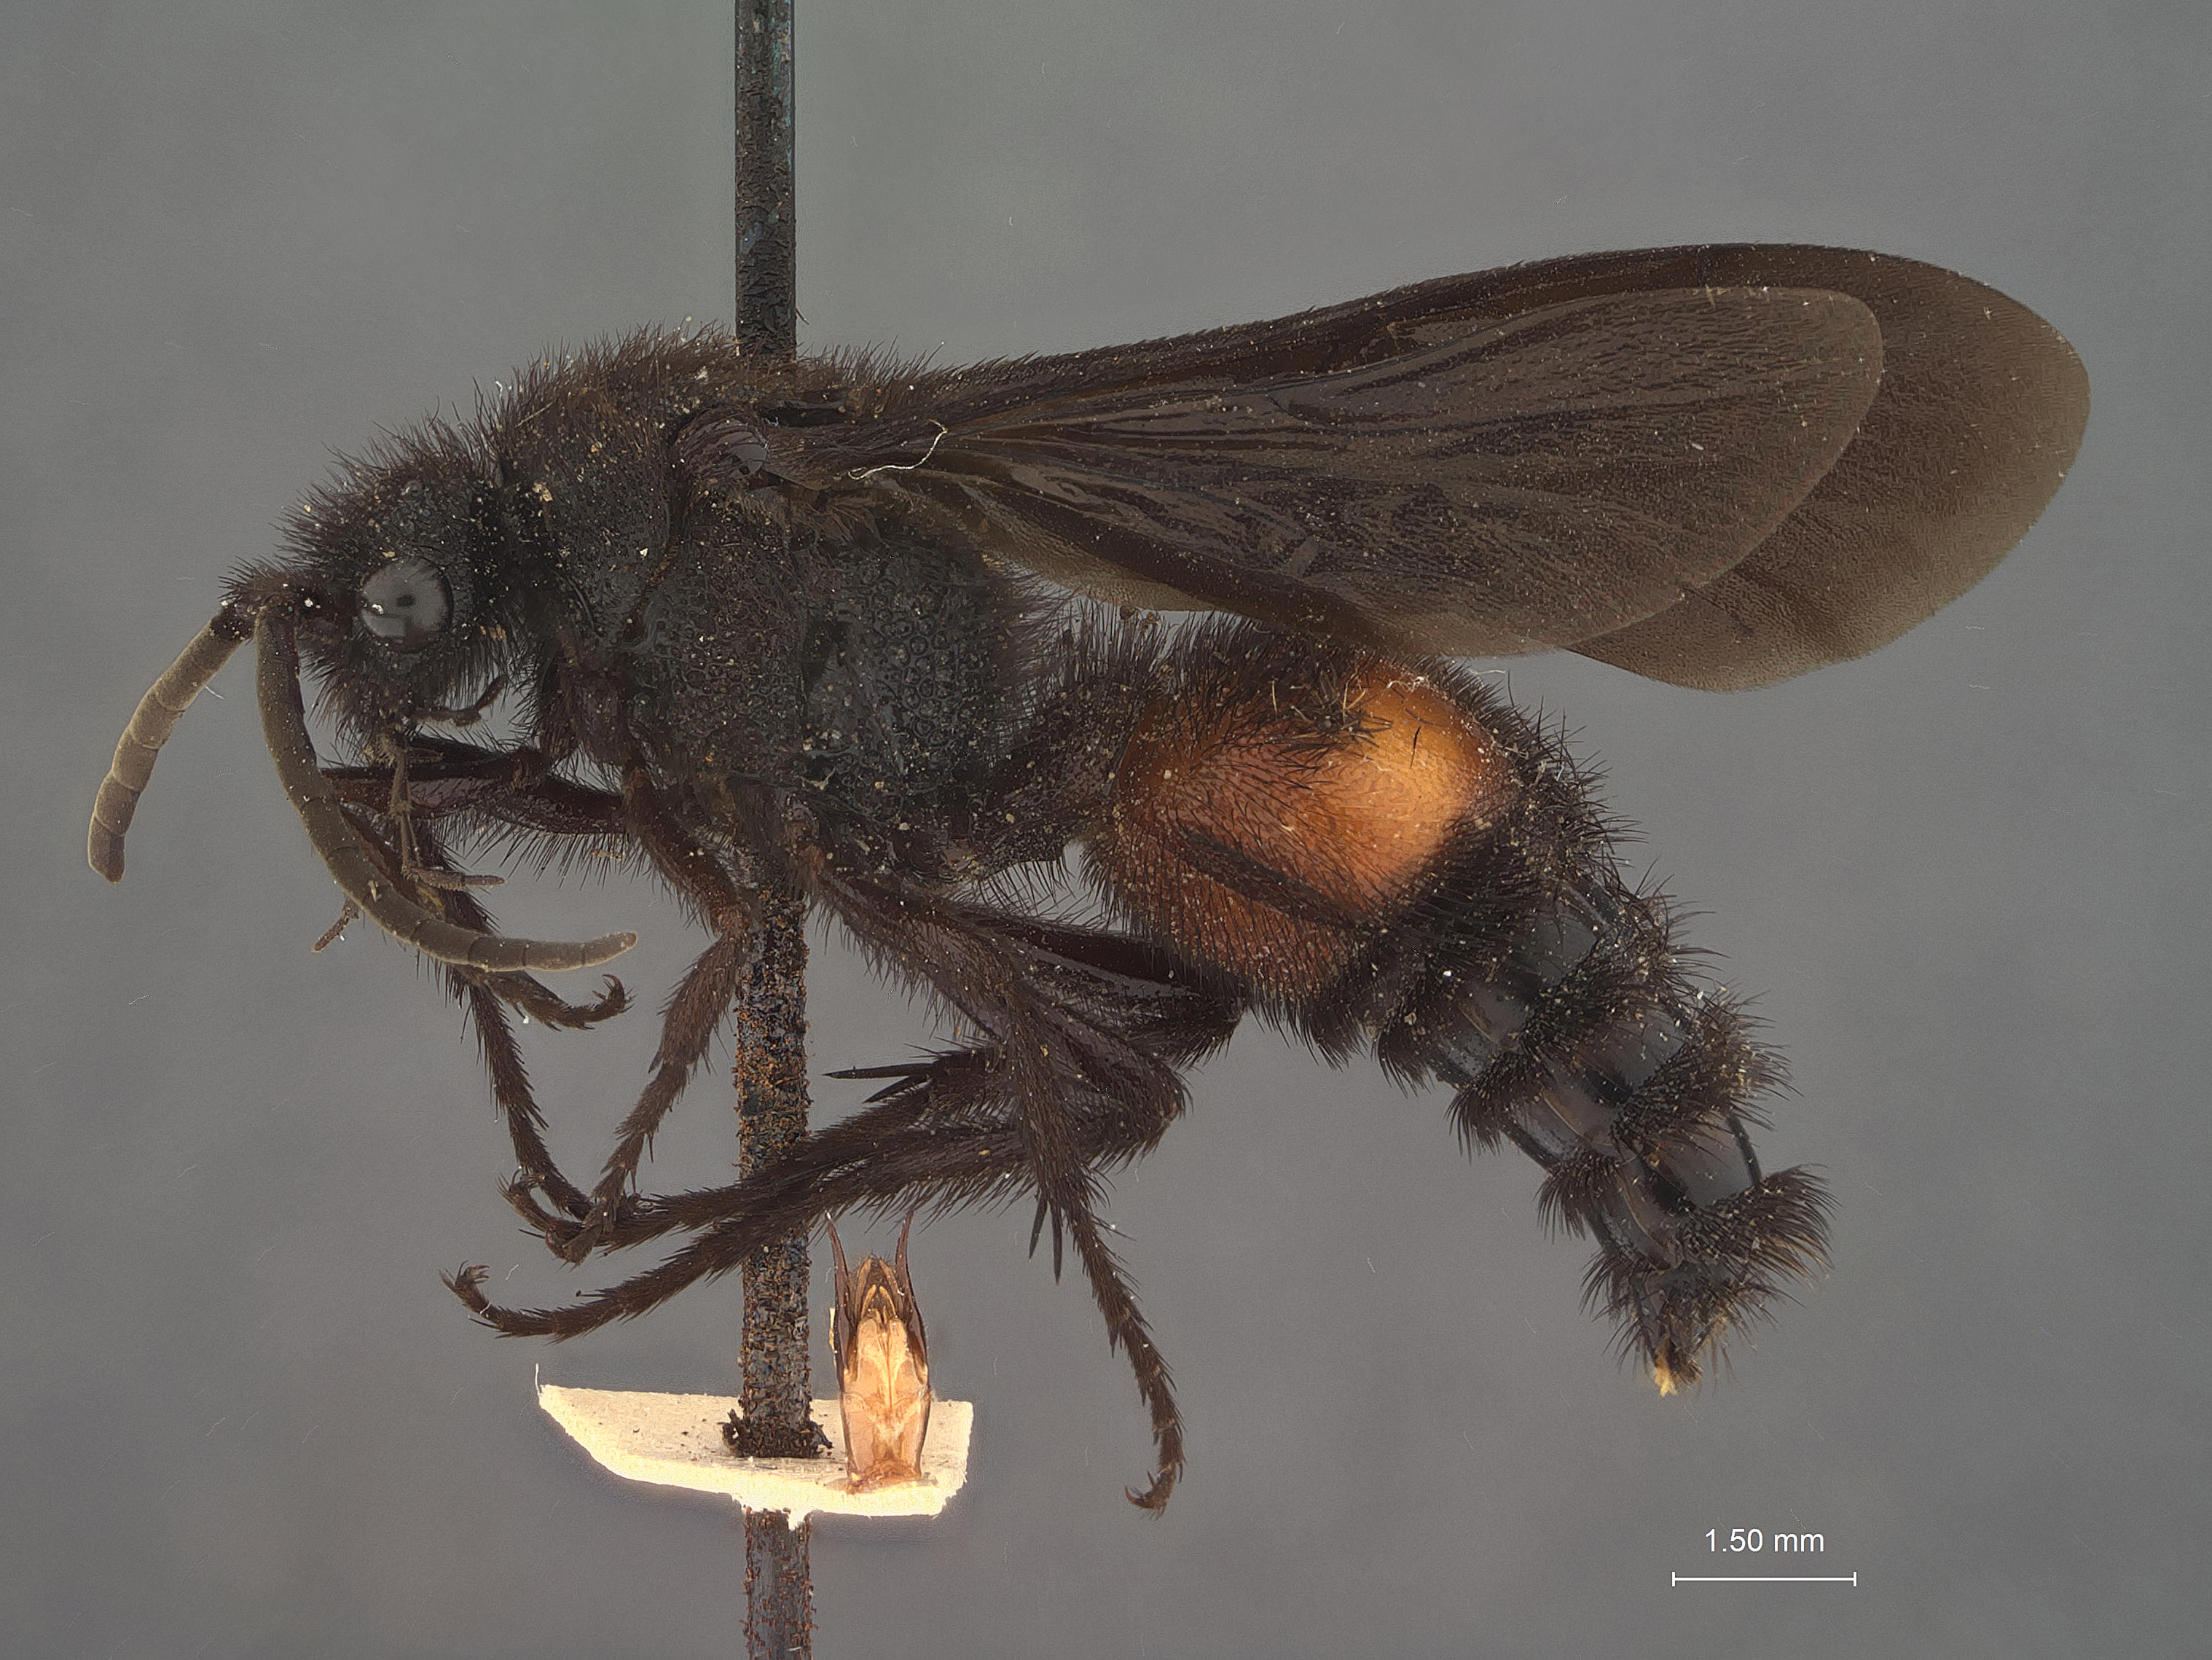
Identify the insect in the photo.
Mutilla lepeletierii
